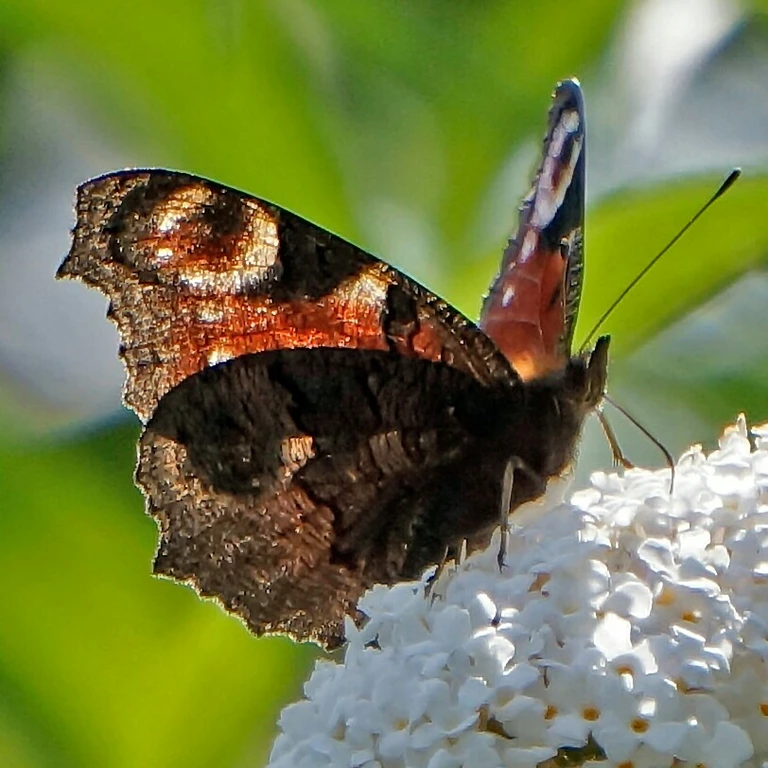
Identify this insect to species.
Aglais io
